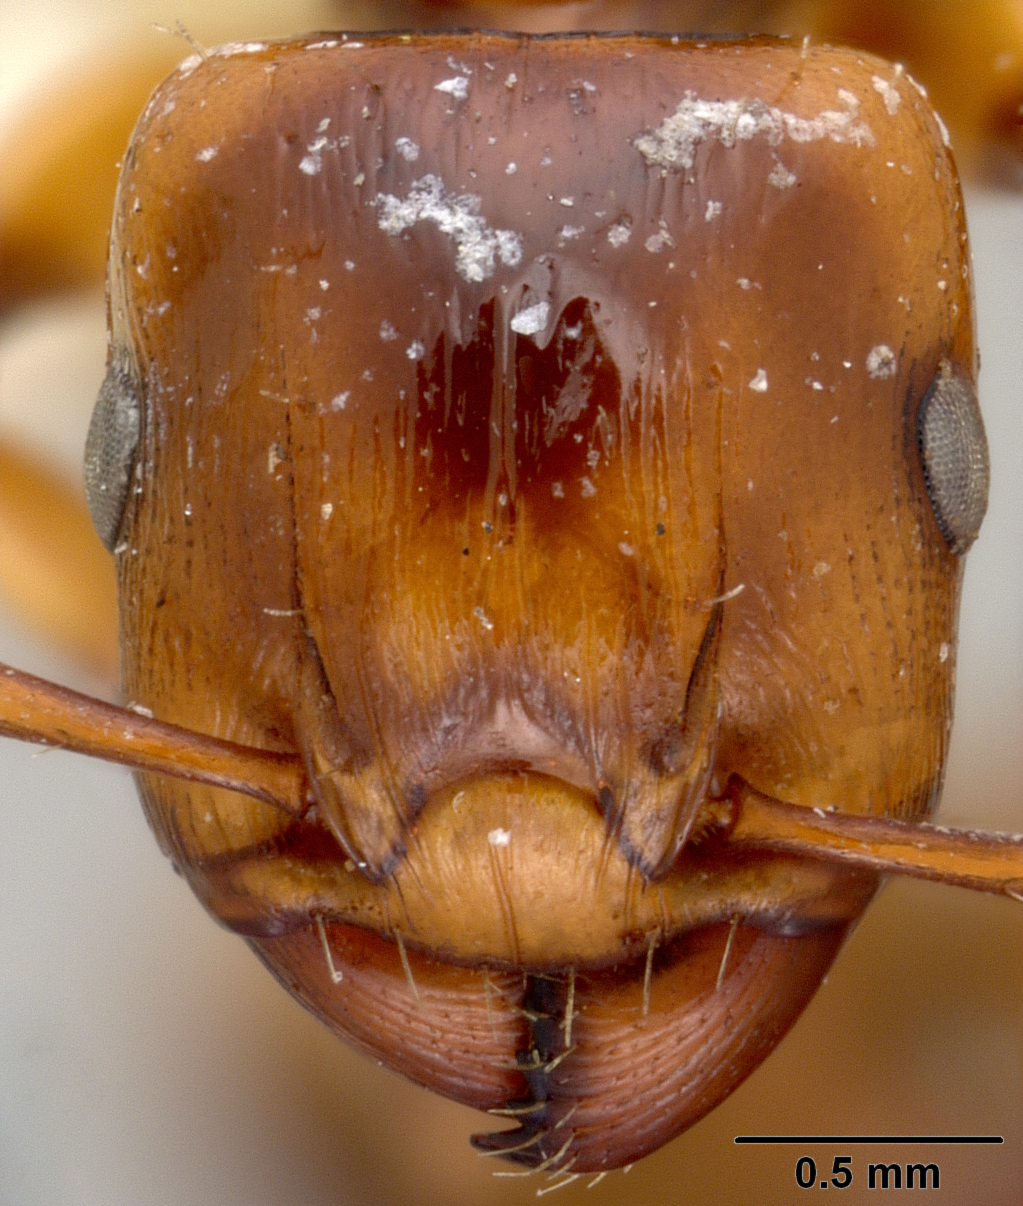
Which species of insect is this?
Podomyrma basalis
